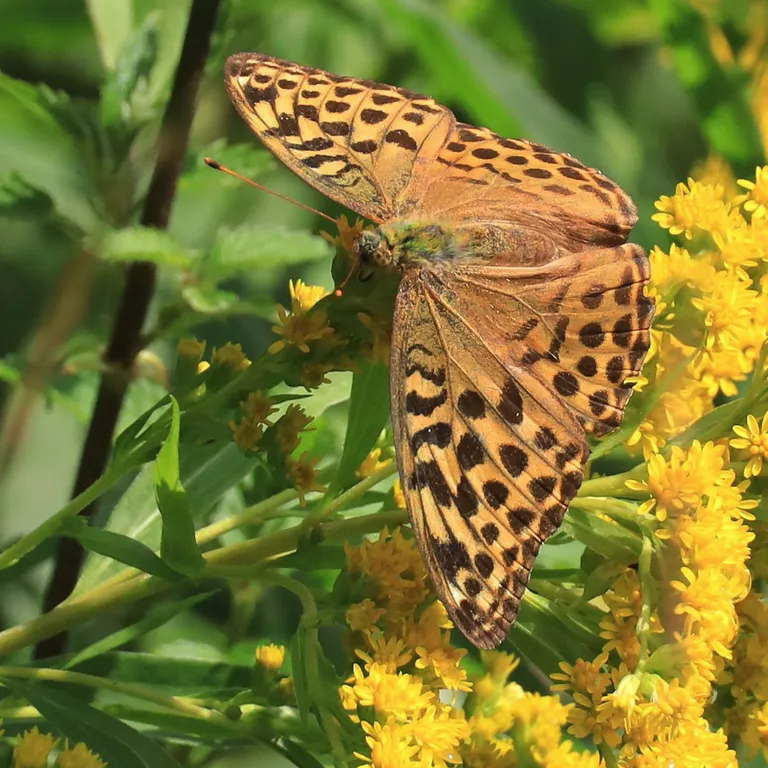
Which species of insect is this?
Argynnis paphia
